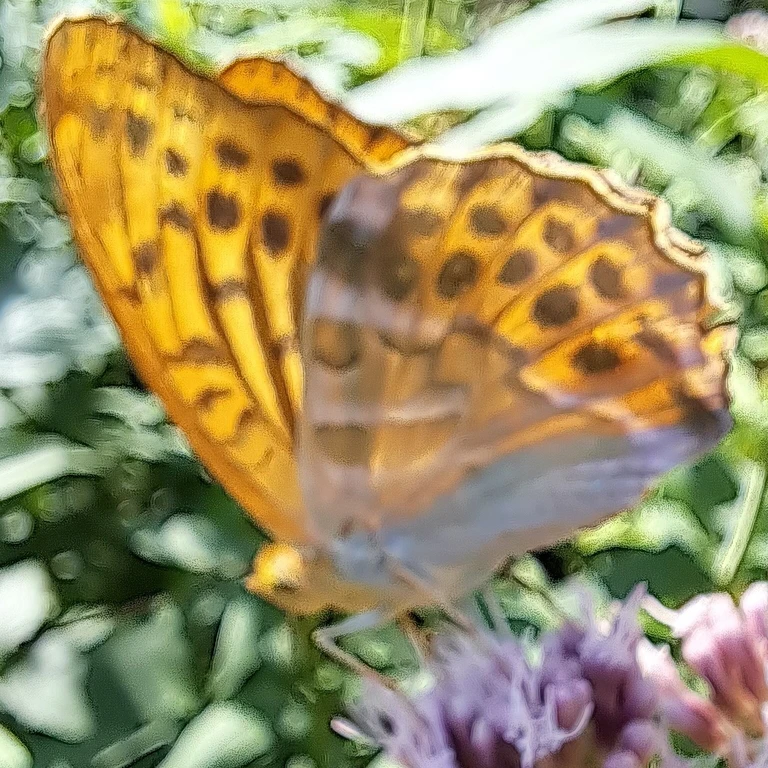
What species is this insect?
Argynnis paphia
